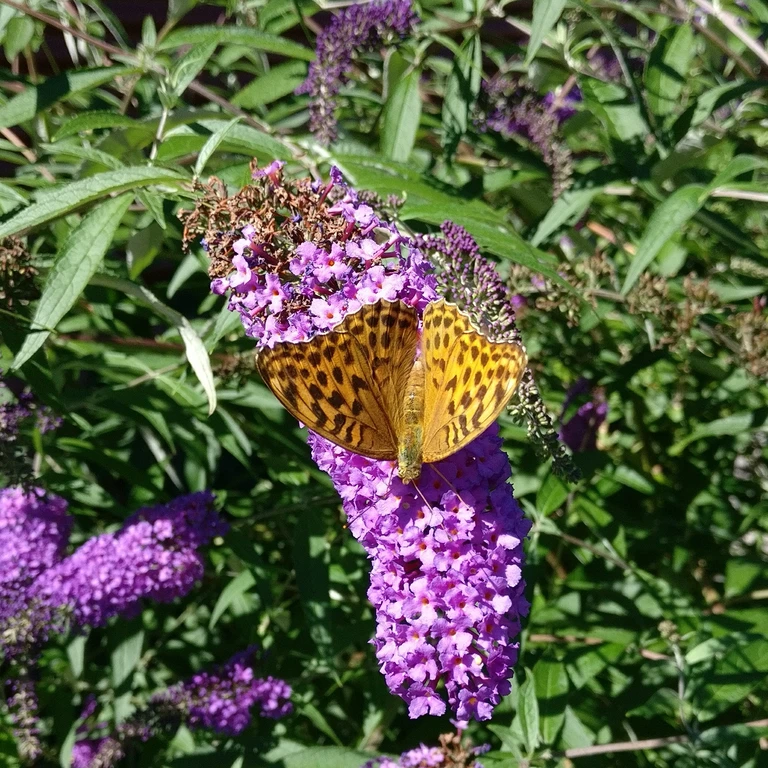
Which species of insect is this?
Argynnis paphia
